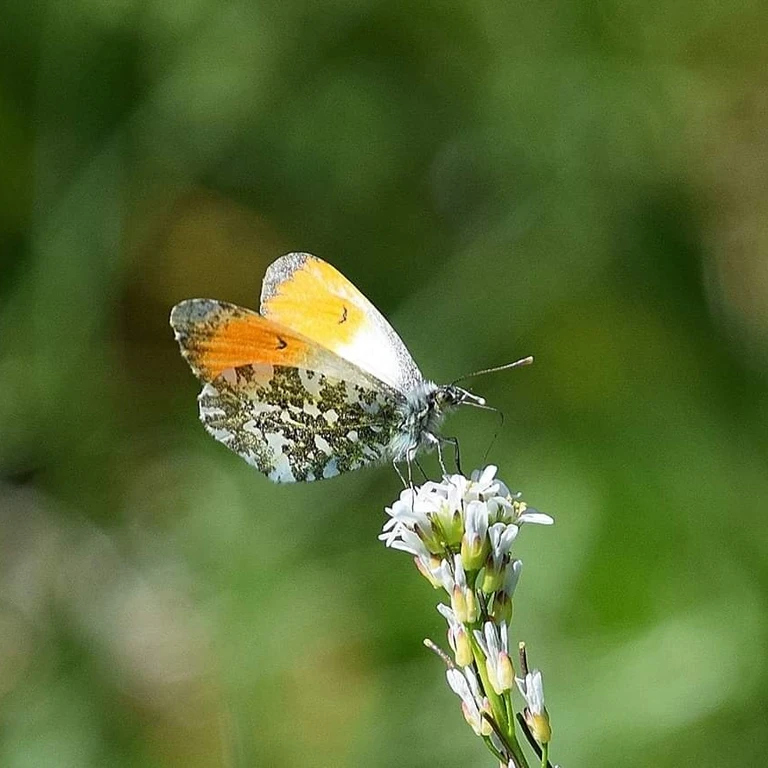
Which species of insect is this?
Anthocharis cardamines
